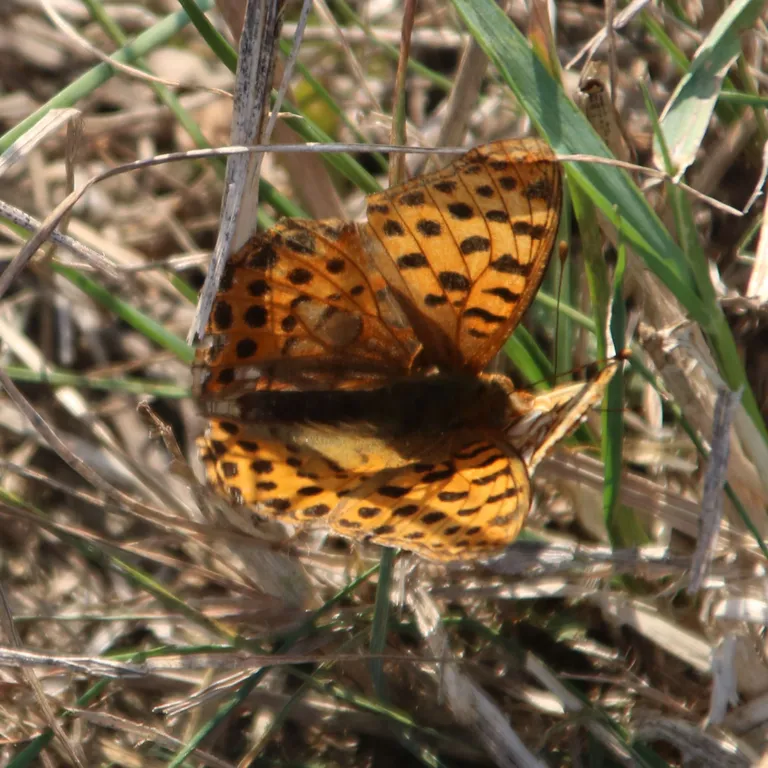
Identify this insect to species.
Issoria lathonia
